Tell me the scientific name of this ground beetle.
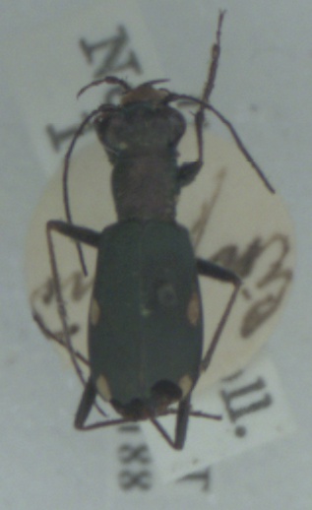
Cylindera germanica
